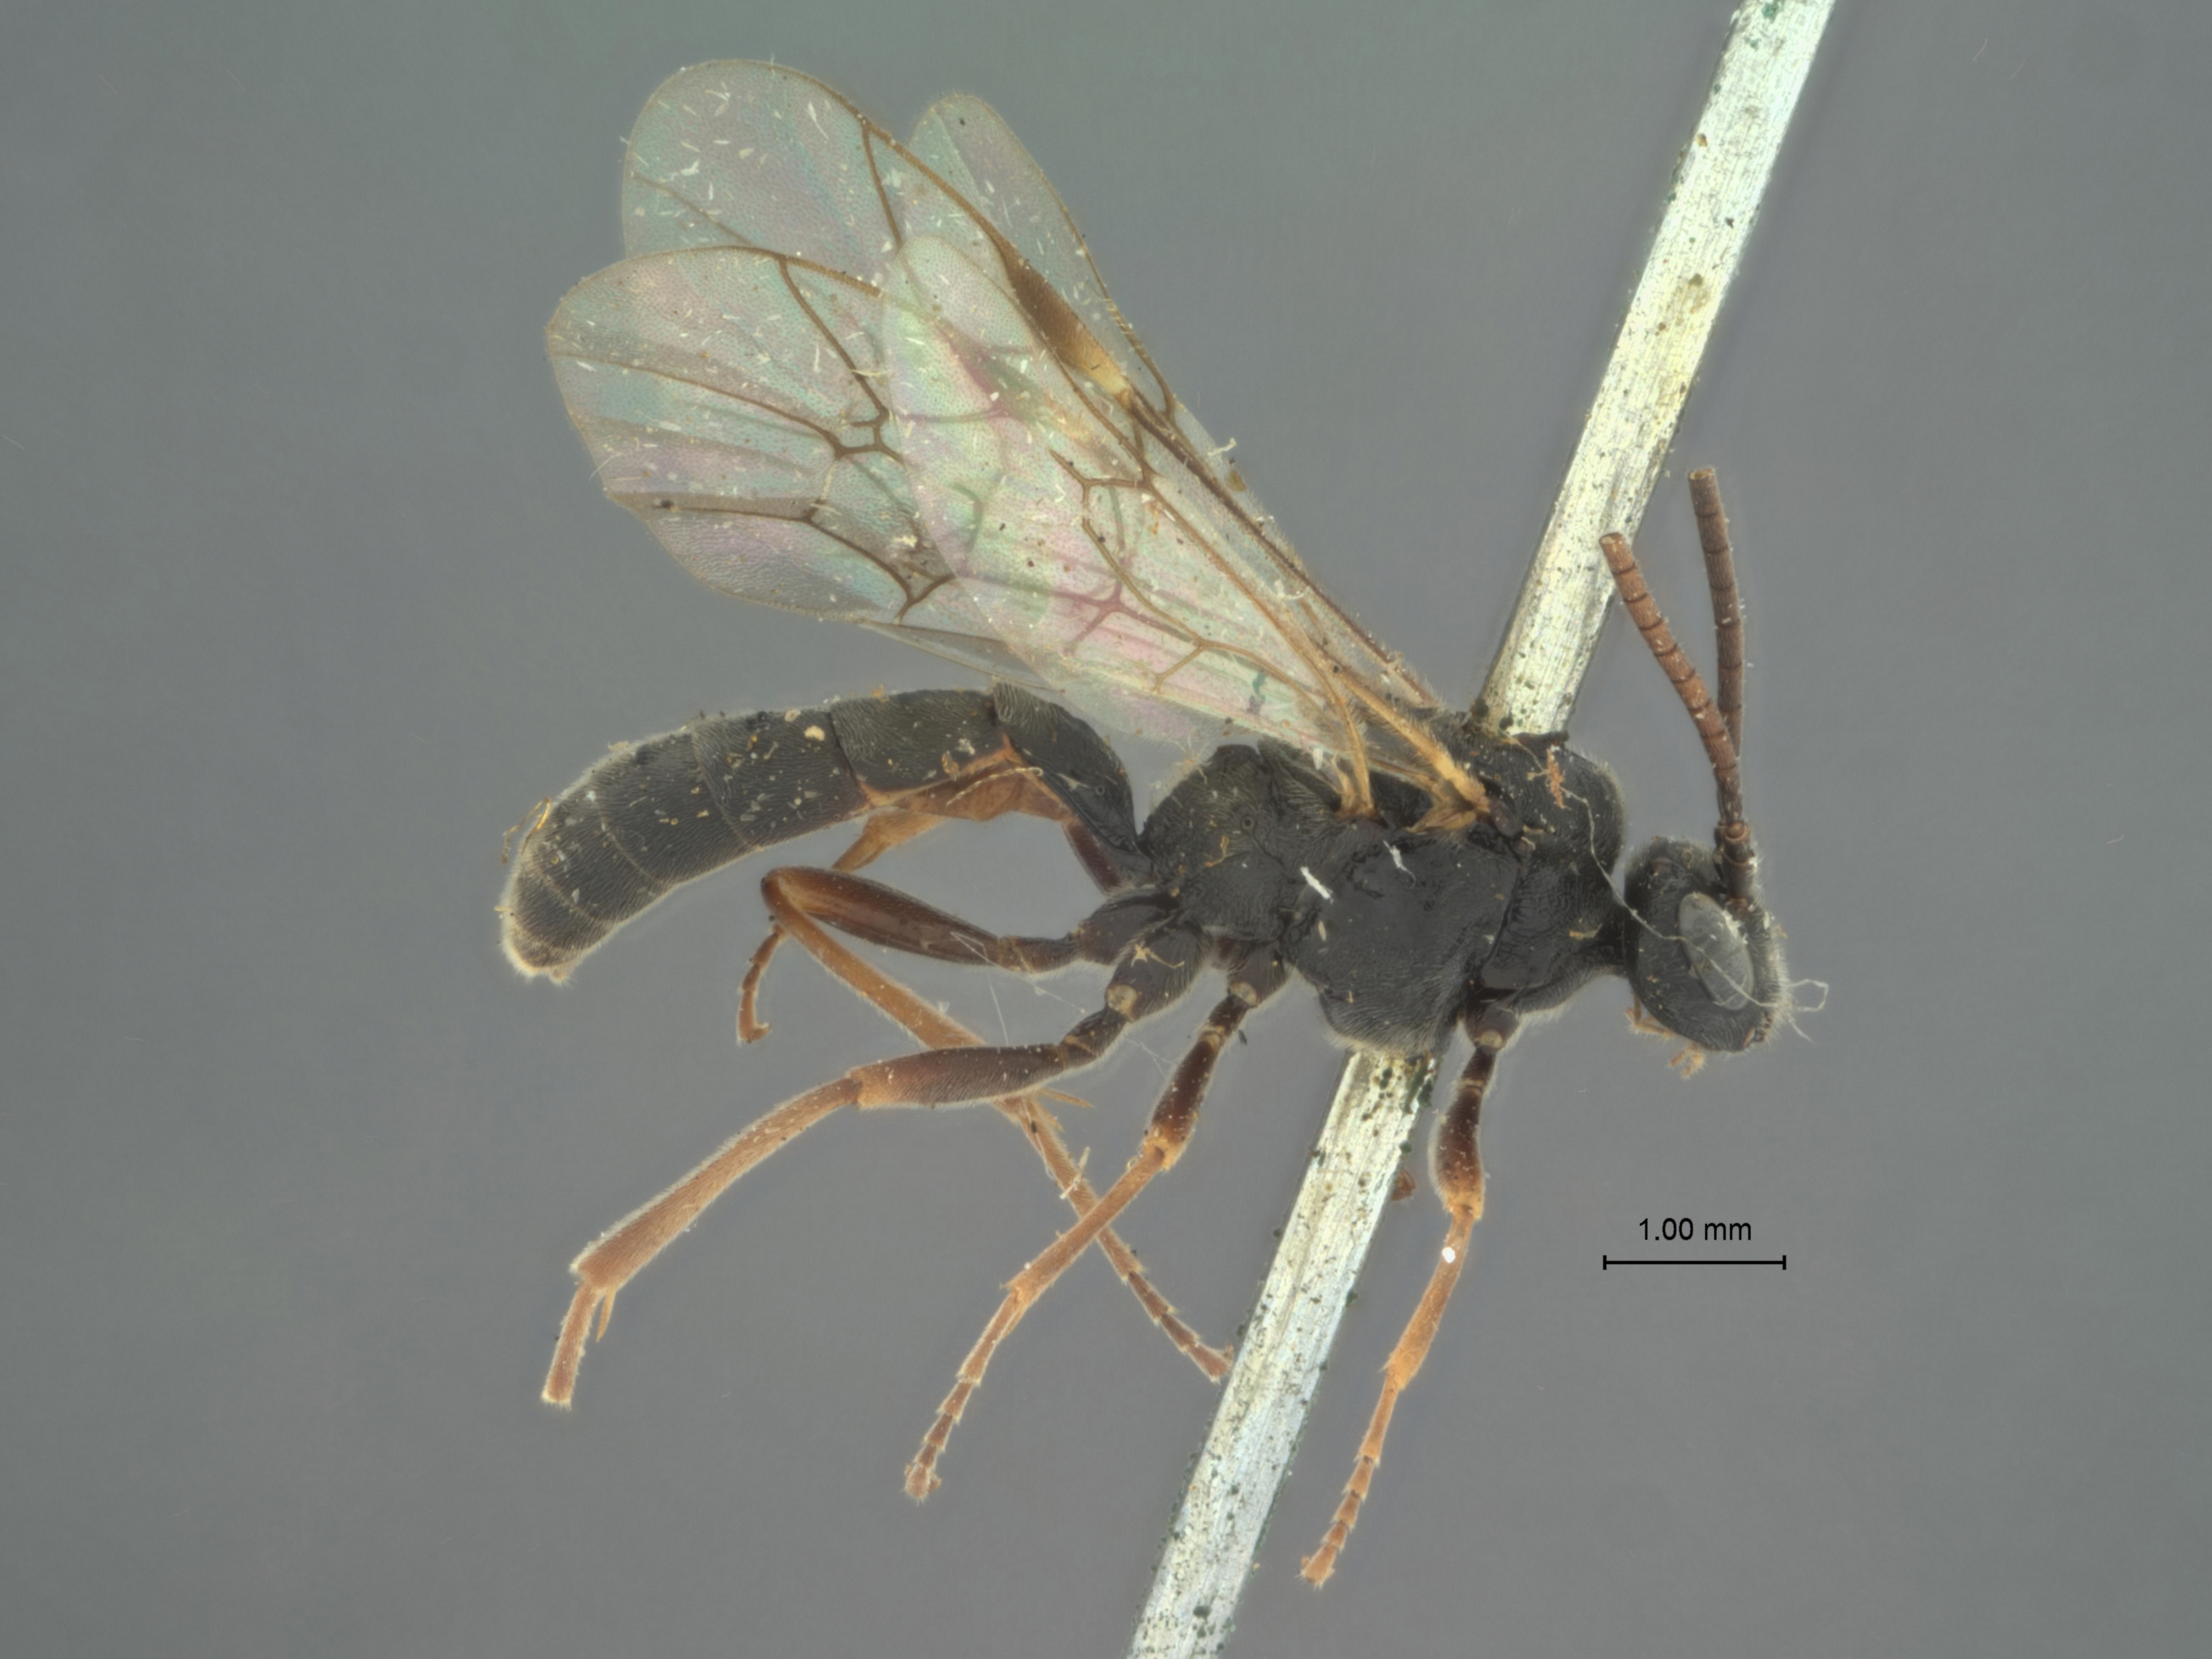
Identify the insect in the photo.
Monoblastus niger
